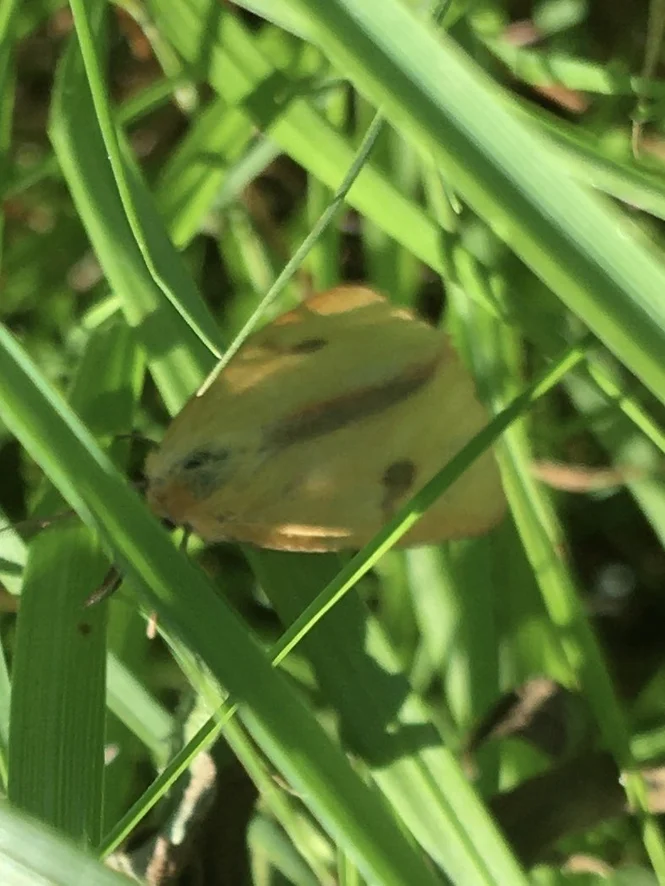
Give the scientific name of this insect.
Diacrisia sannio
